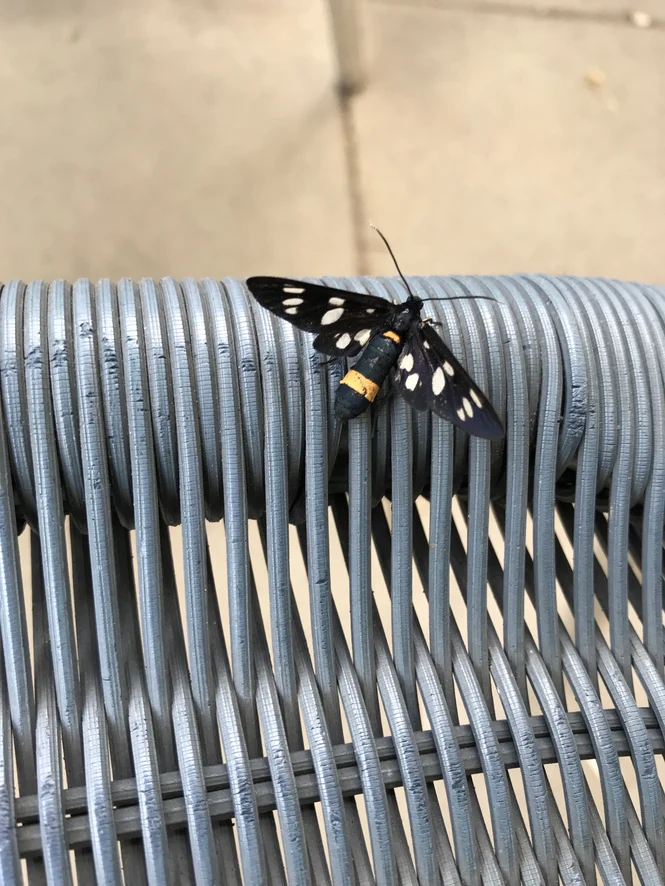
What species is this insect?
Amata phegea
